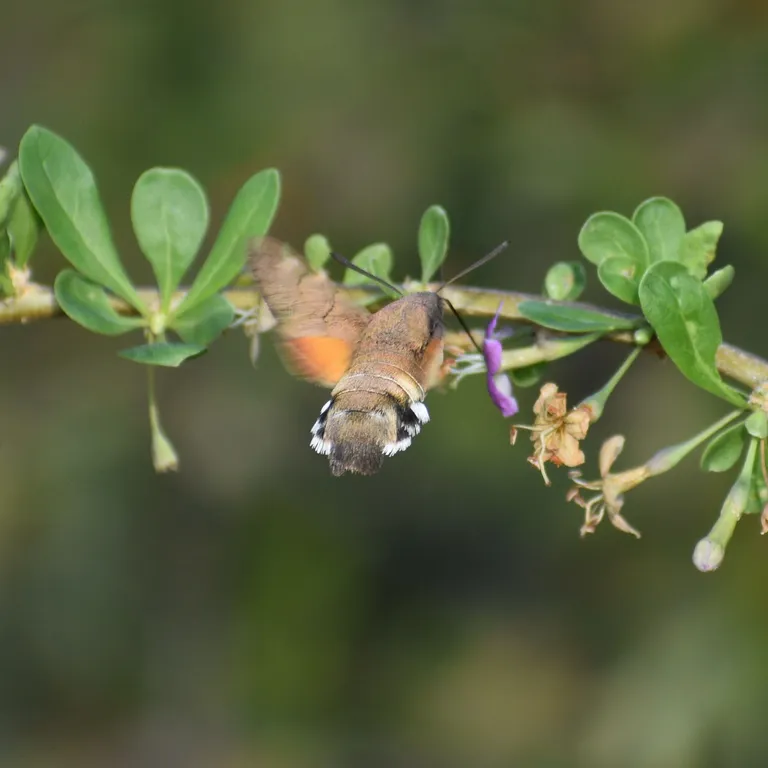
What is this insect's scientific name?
Macroglossum stellatarum
